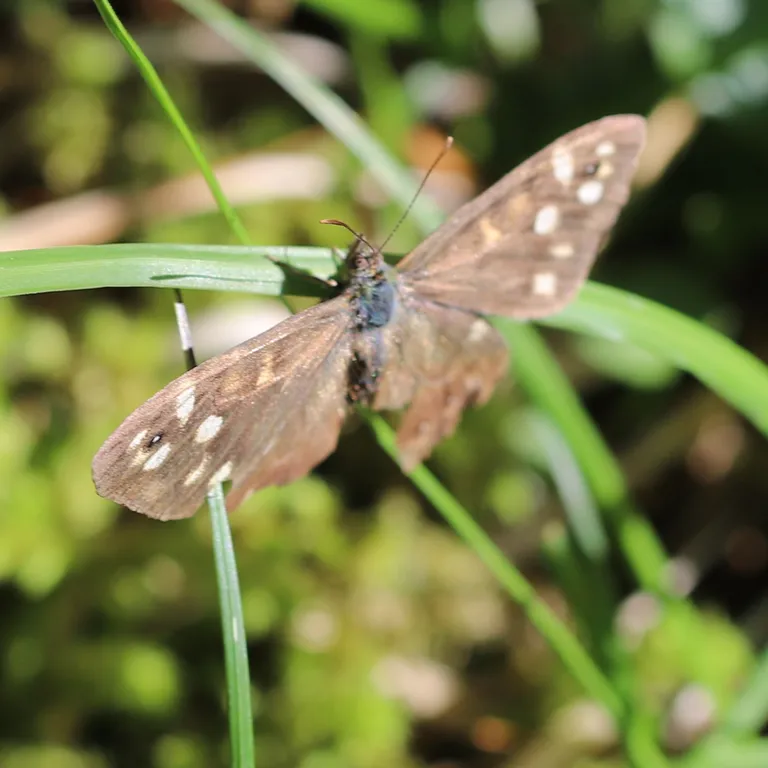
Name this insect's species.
Pararge aegeria
